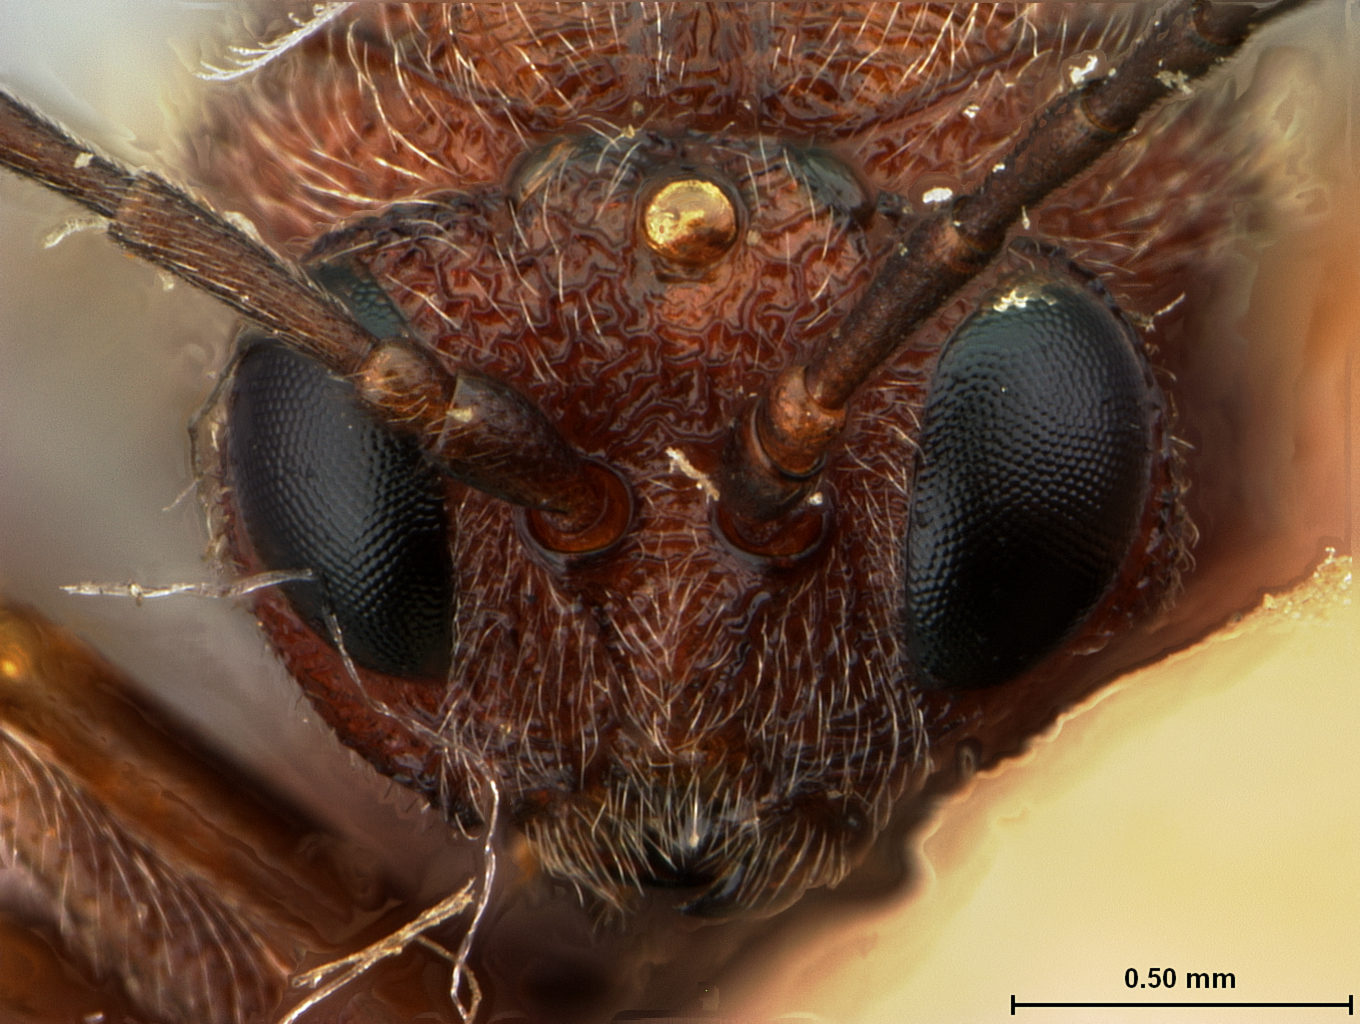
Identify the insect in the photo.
Amphibolips murata
